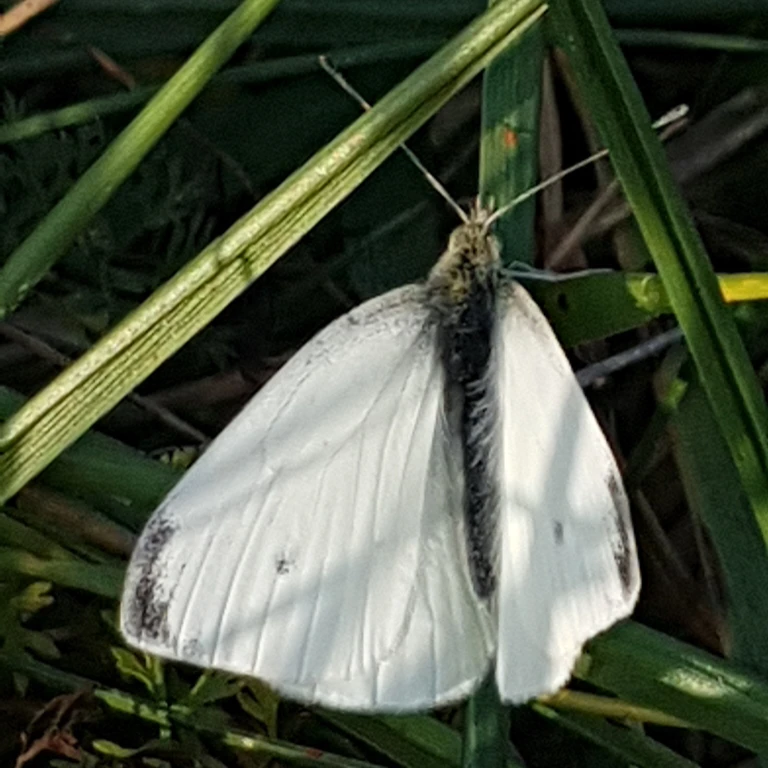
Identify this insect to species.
Pieris rapae
